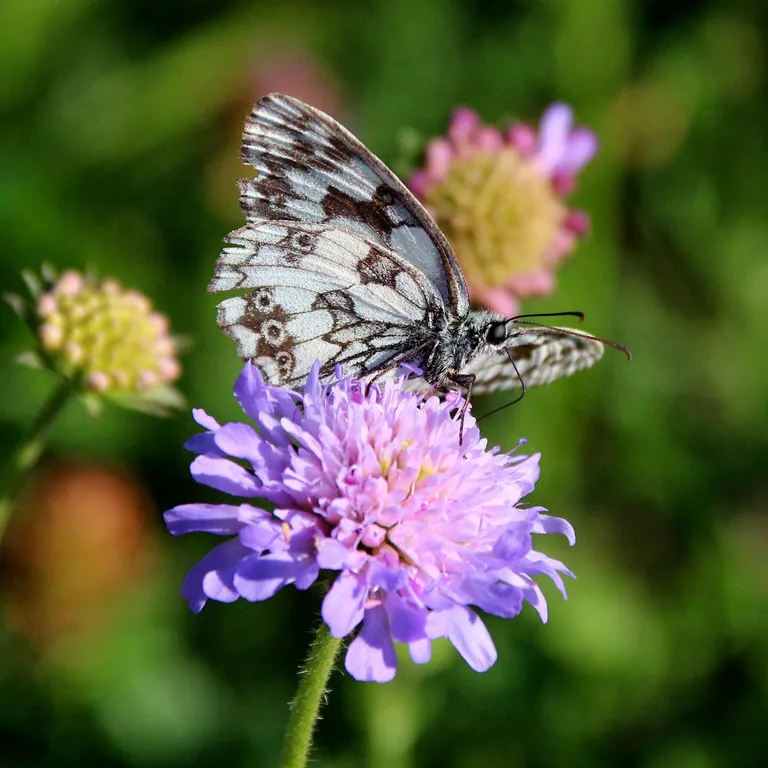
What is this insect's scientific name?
Melanargia galathea
